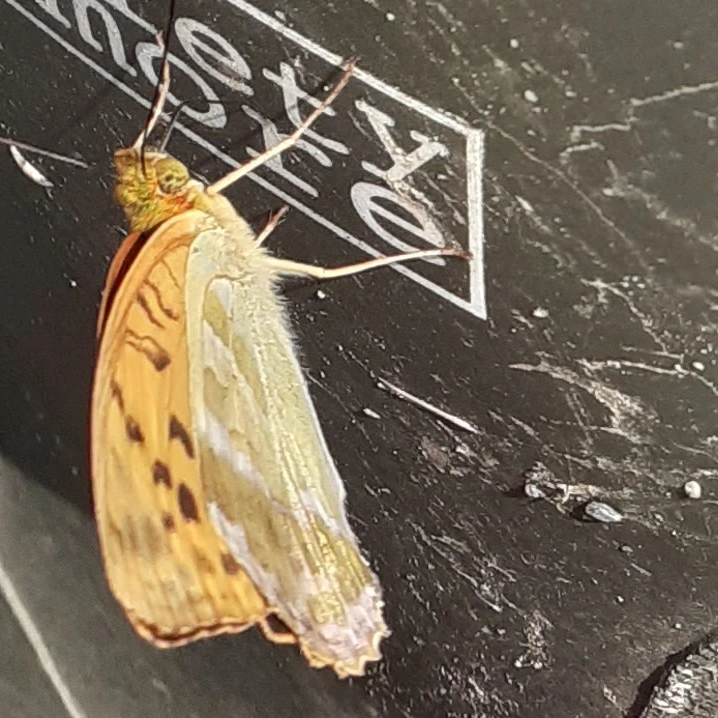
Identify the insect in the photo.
Argynnis paphia
